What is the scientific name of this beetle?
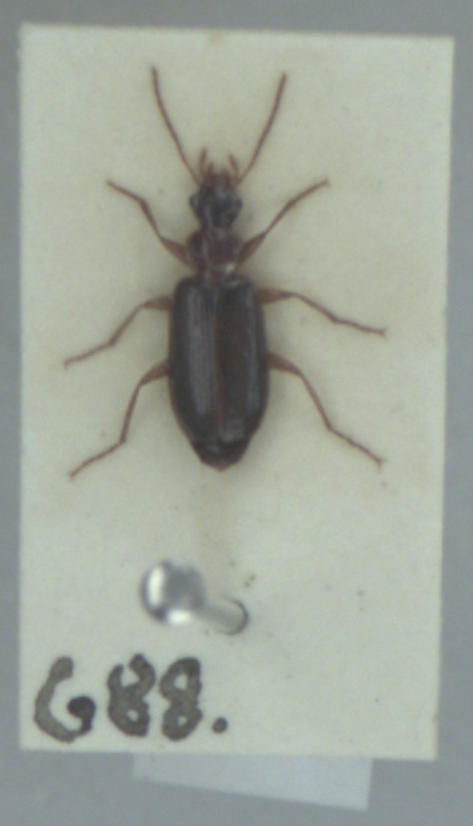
Dromius meridionalis
